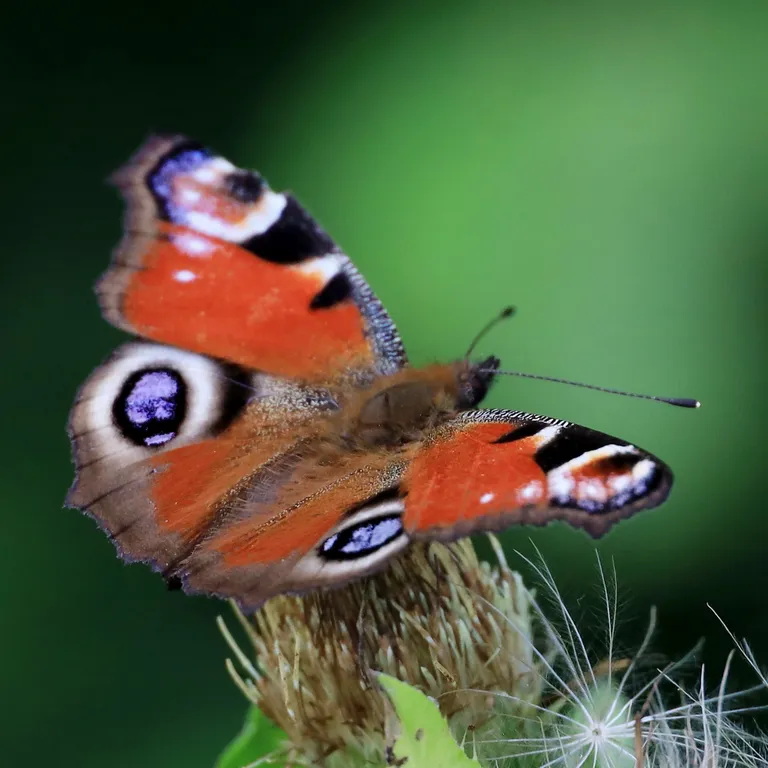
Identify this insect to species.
Aglais io
